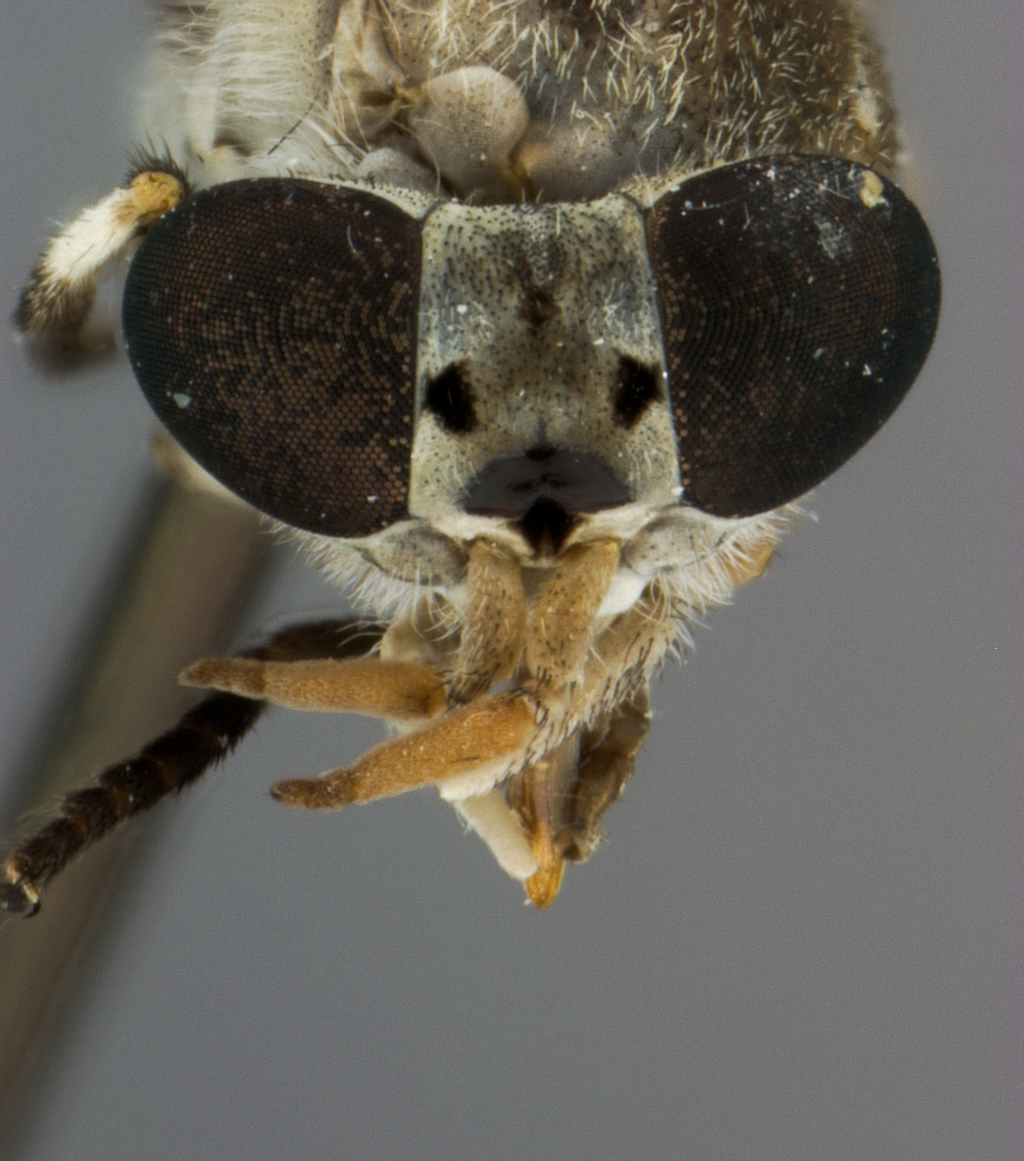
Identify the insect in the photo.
Haematopota whartoni
